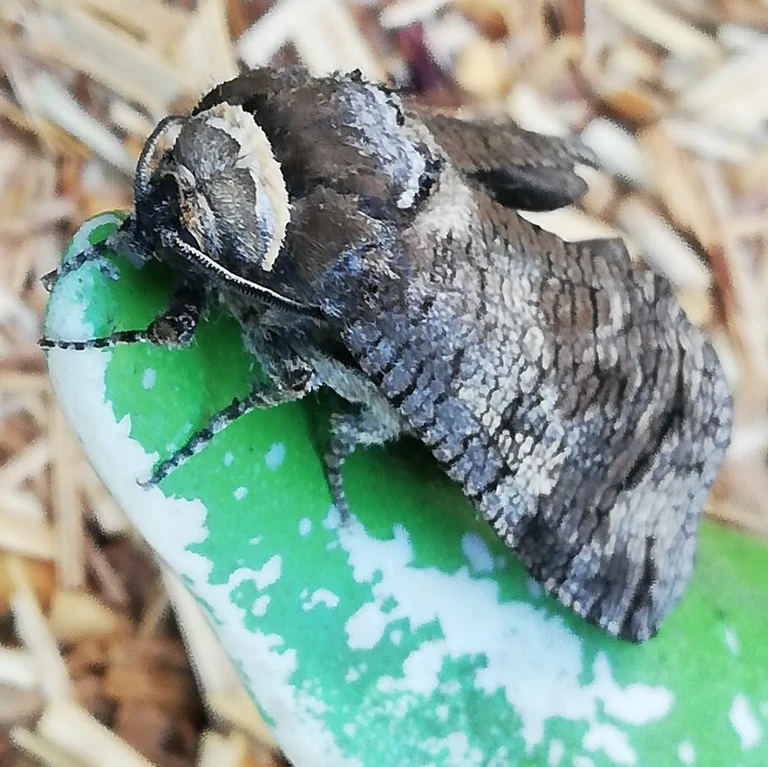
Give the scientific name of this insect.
Cossus cossus
